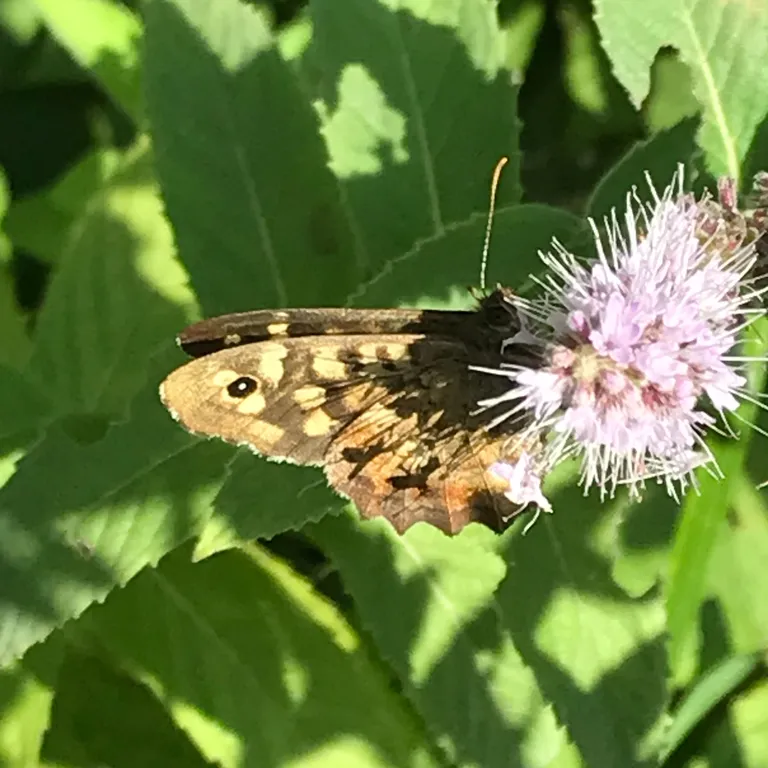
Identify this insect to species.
Pararge aegeria
